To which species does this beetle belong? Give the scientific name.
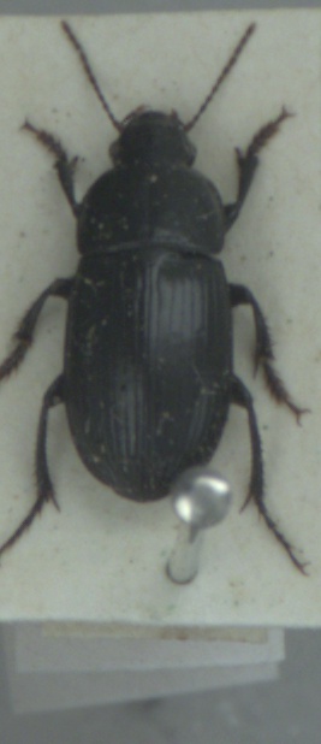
Harpalus serripes
